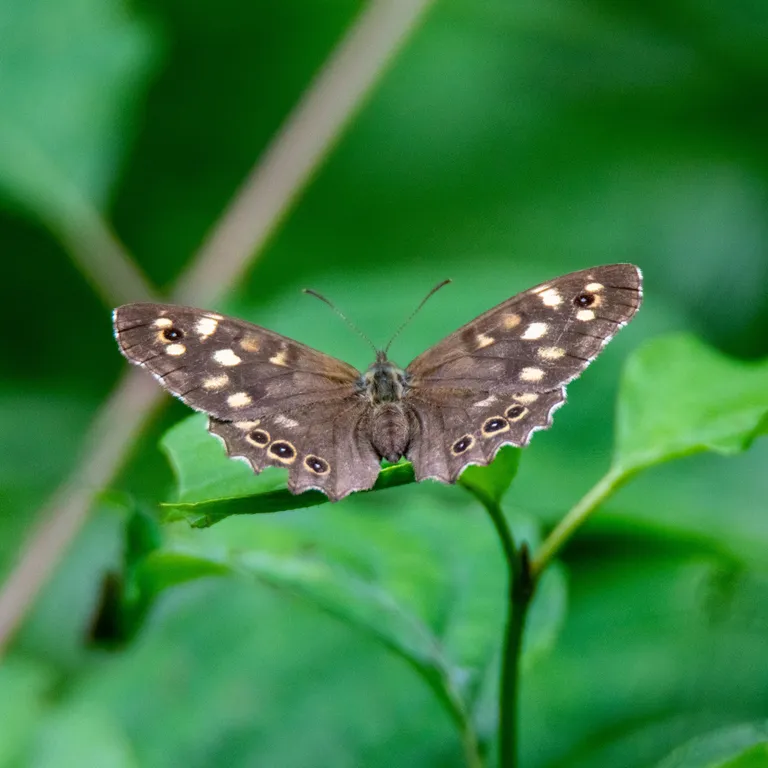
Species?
Pararge aegeria
